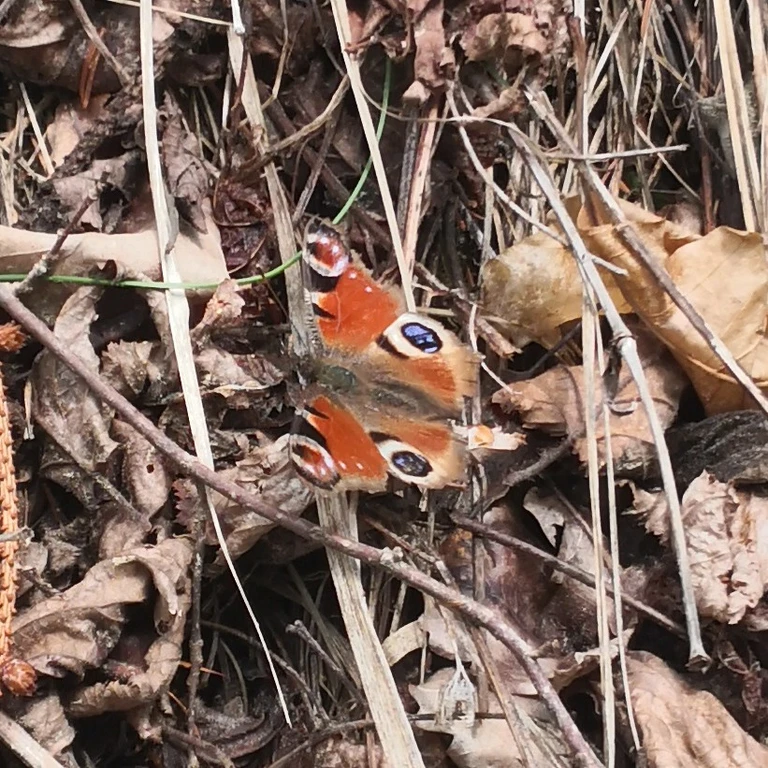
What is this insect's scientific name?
Aglais io
